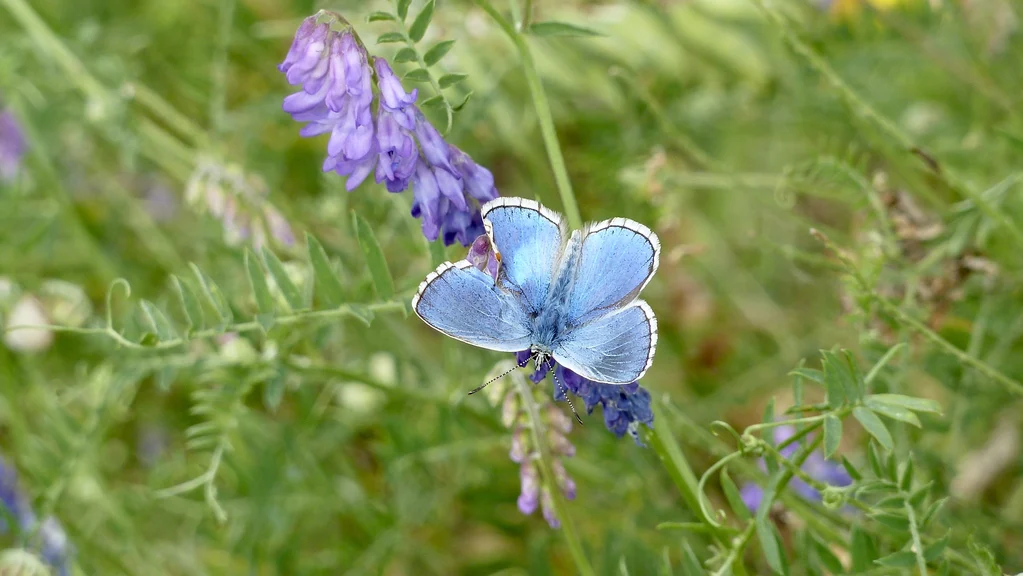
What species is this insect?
Lysandra bellargus
